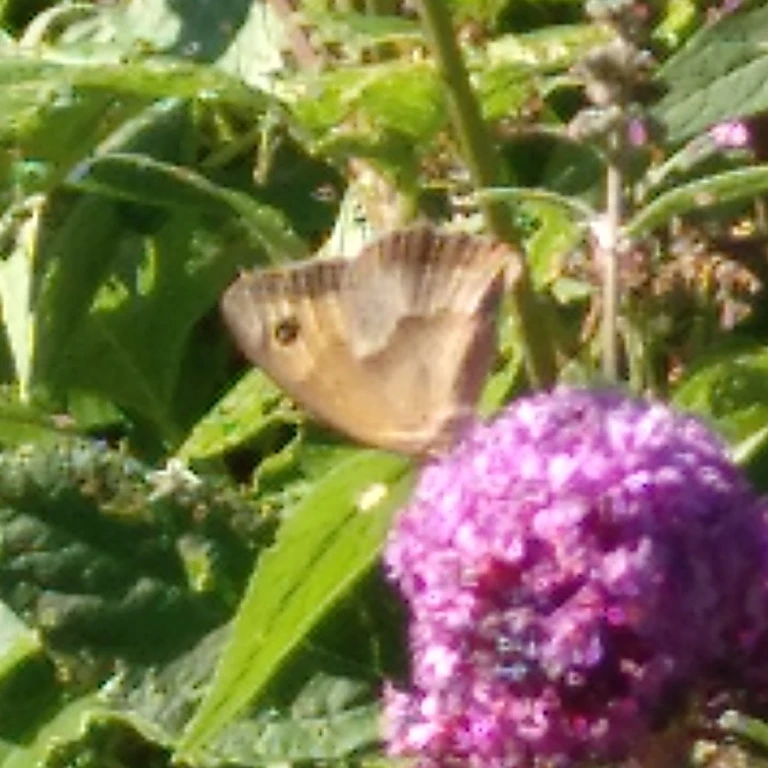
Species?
Maniola jurtina
